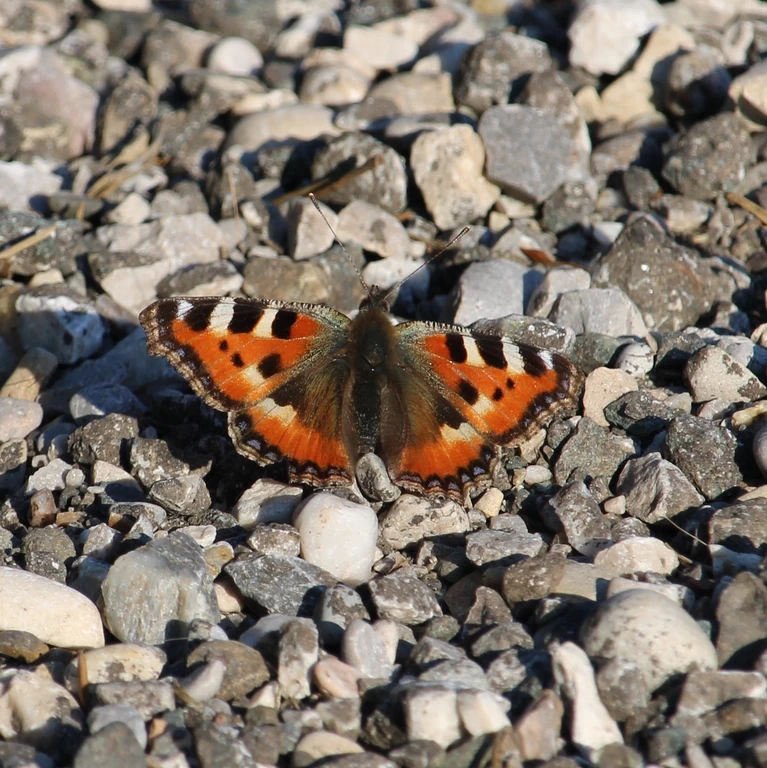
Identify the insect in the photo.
Aglais urticae
